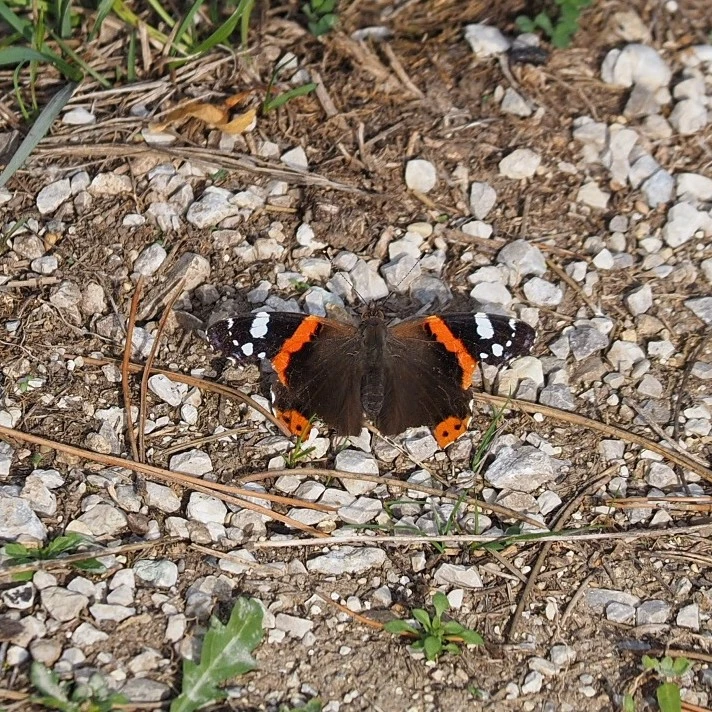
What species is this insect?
Vanessa atalanta
